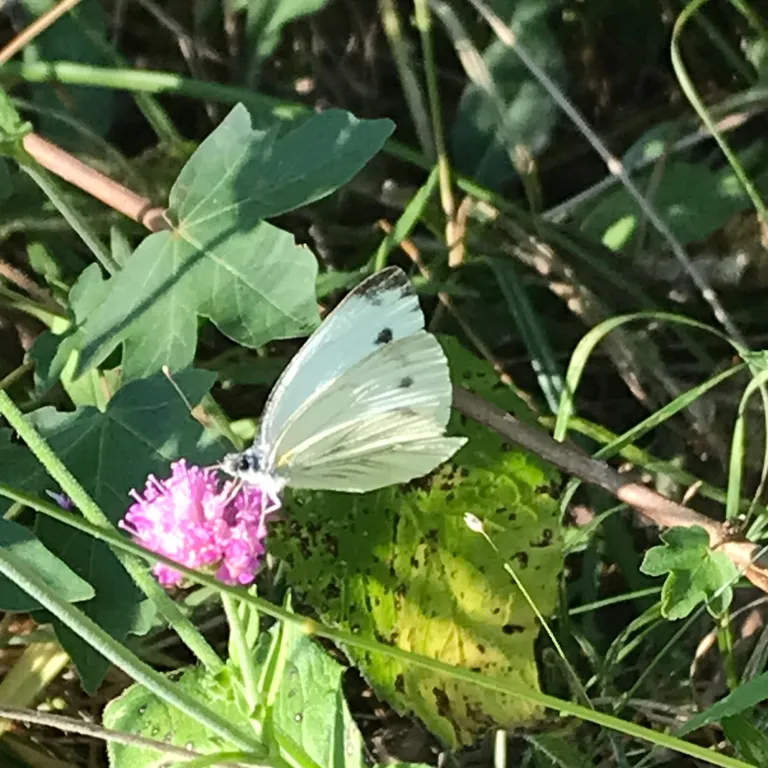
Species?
Pieris napi
